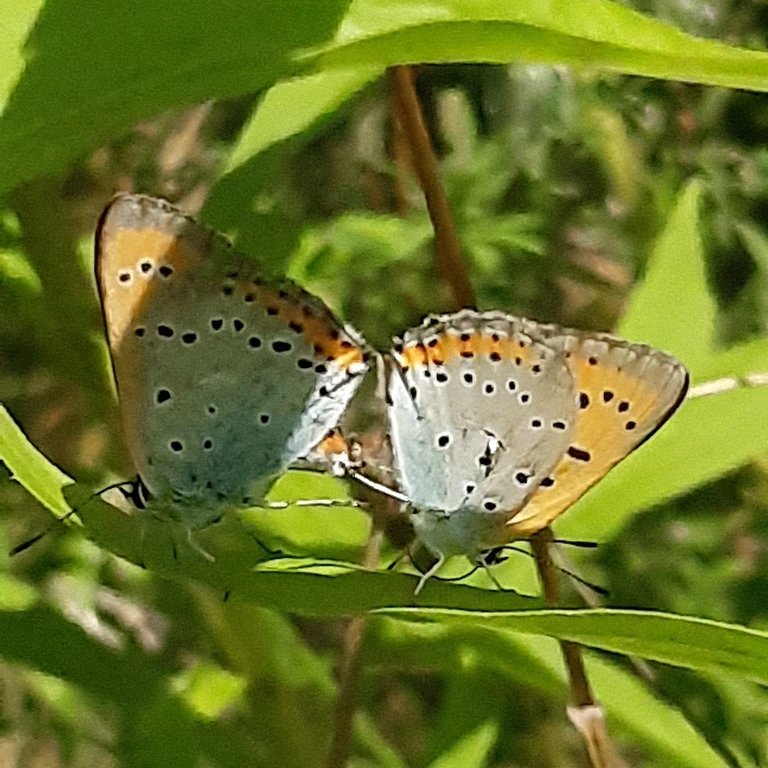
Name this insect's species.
Lycaena dispar
